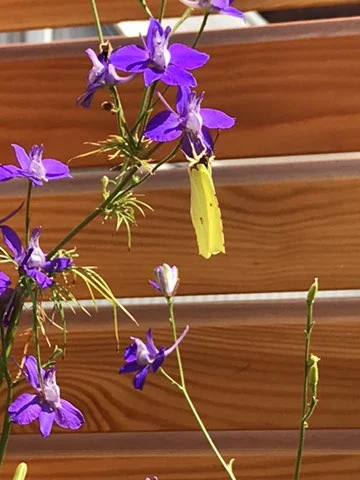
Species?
Gonepteryx rhamni
